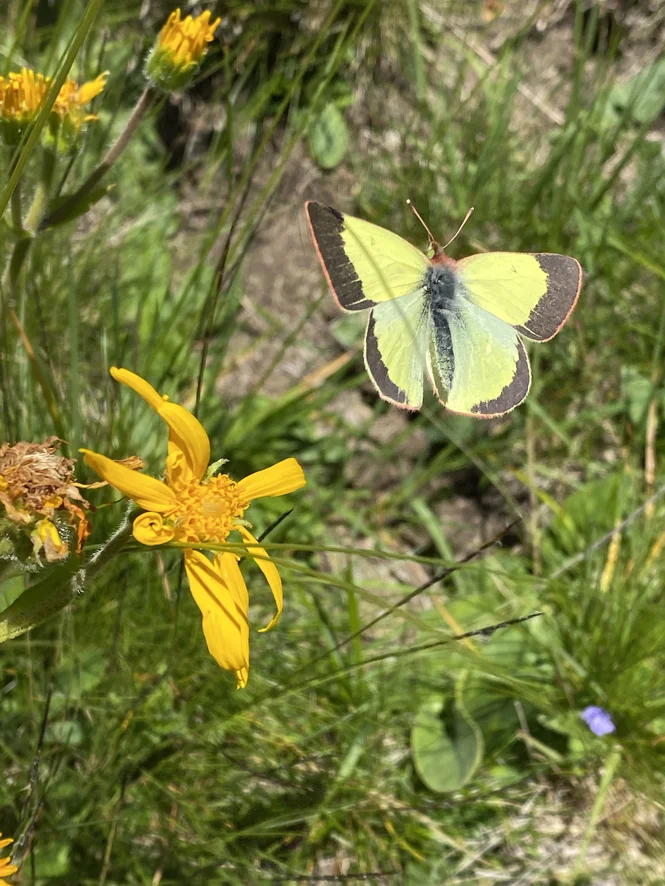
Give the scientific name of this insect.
Colias palaeno
